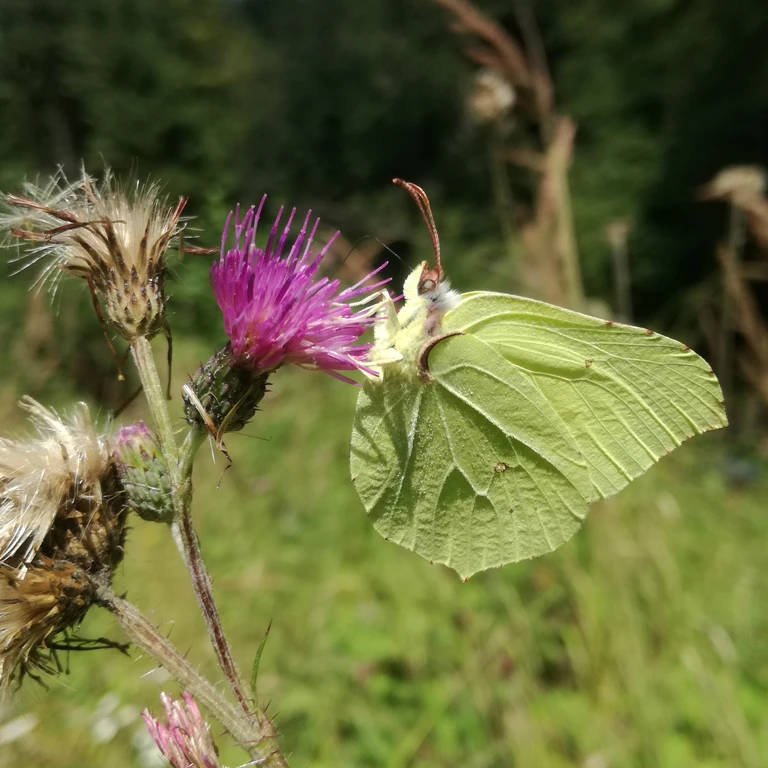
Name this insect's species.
Gonepteryx rhamni
